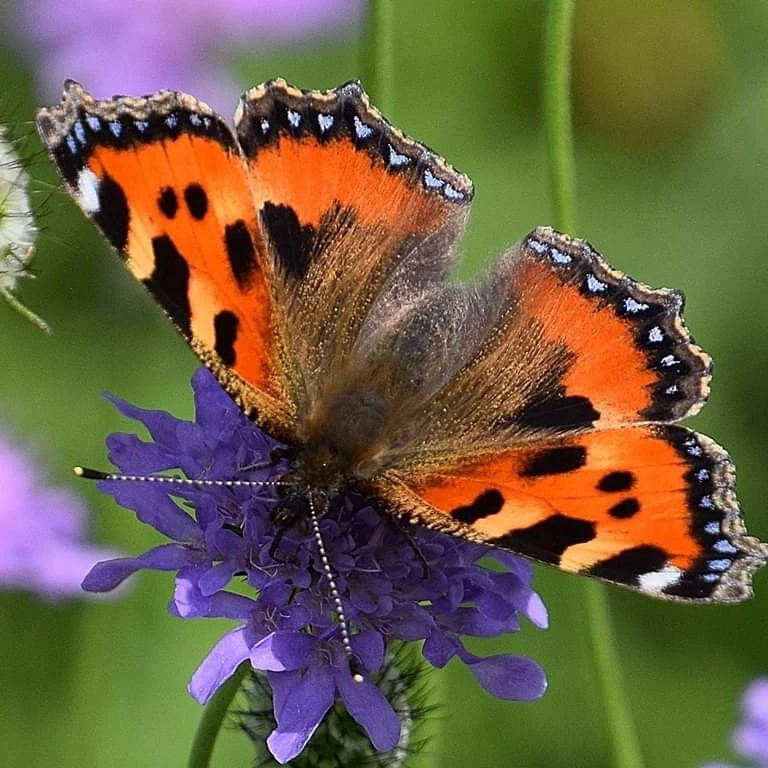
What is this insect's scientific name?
Aglais urticae
